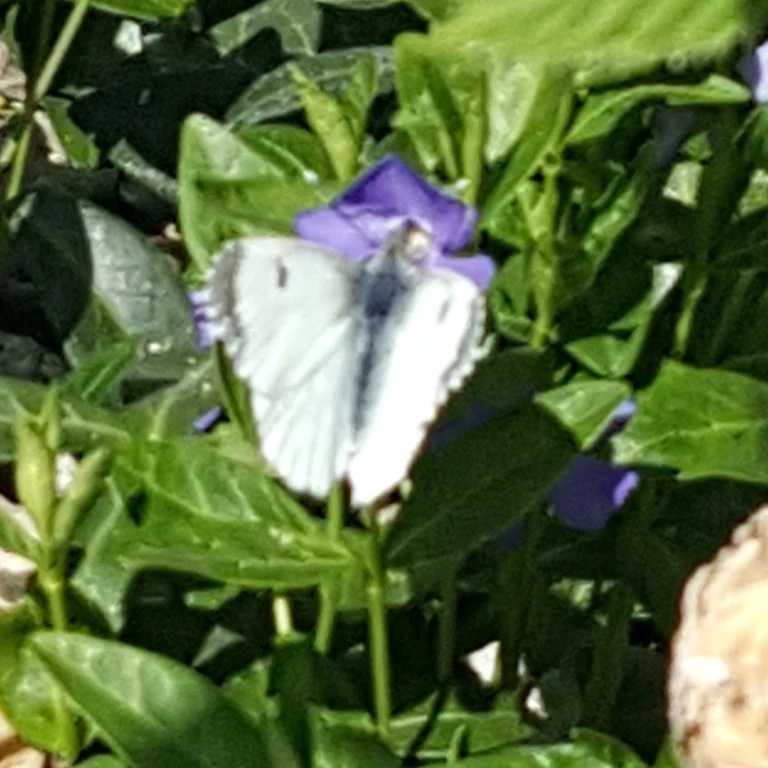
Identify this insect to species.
Anthocharis cardamines
